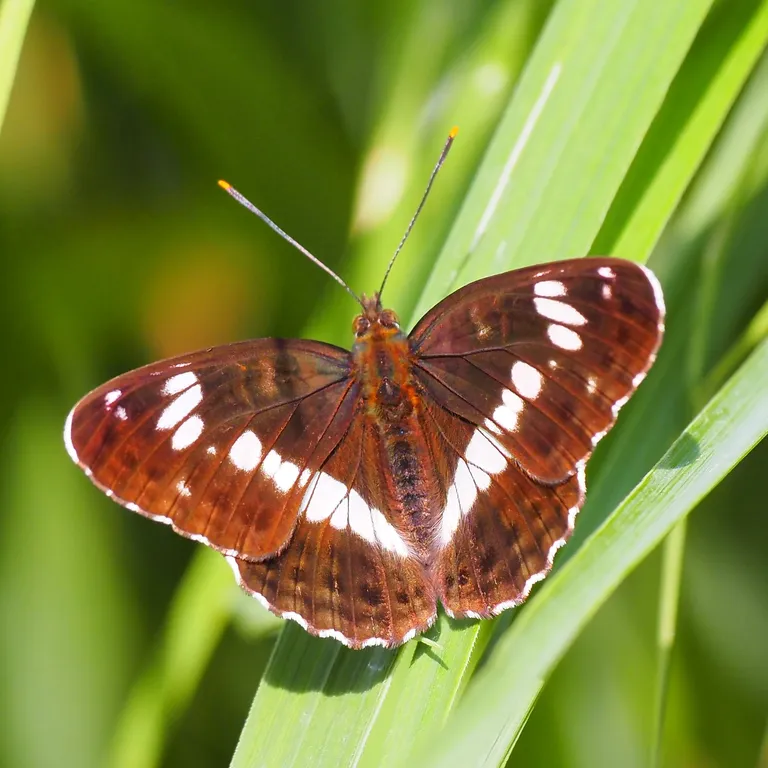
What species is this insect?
Limenitis camilla (also Ladoga camilla)
